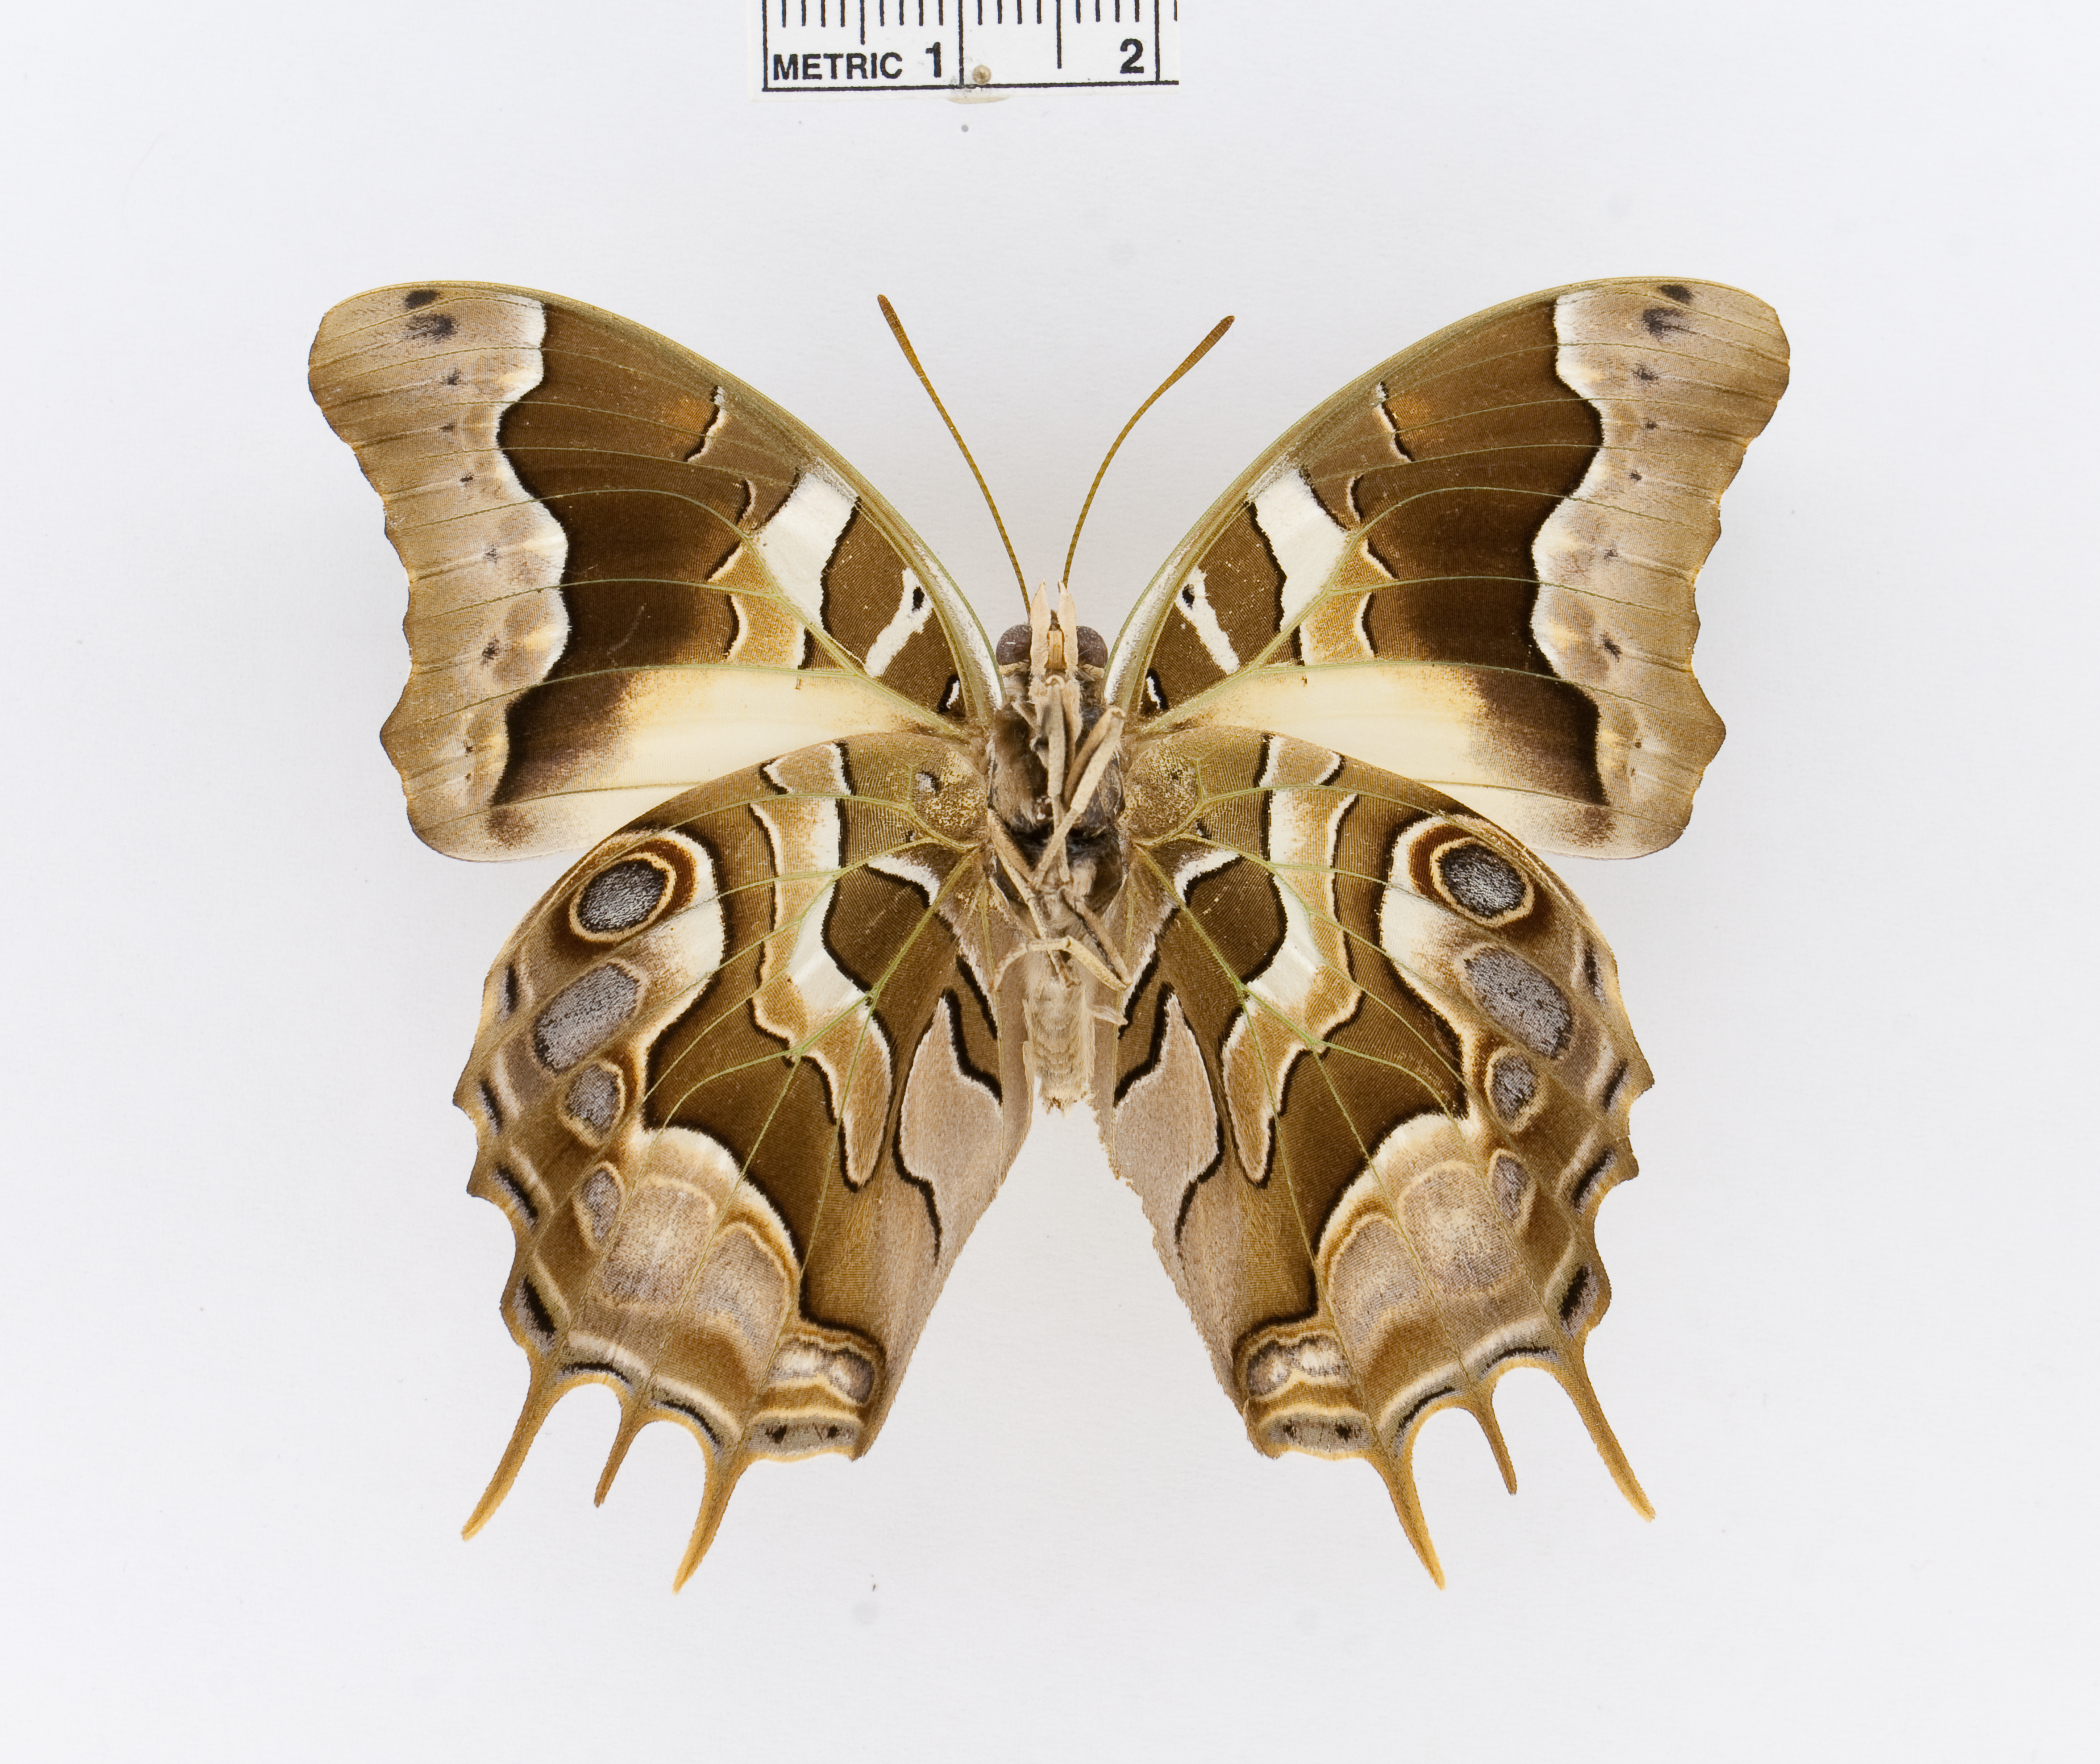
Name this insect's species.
Charaxes analava
